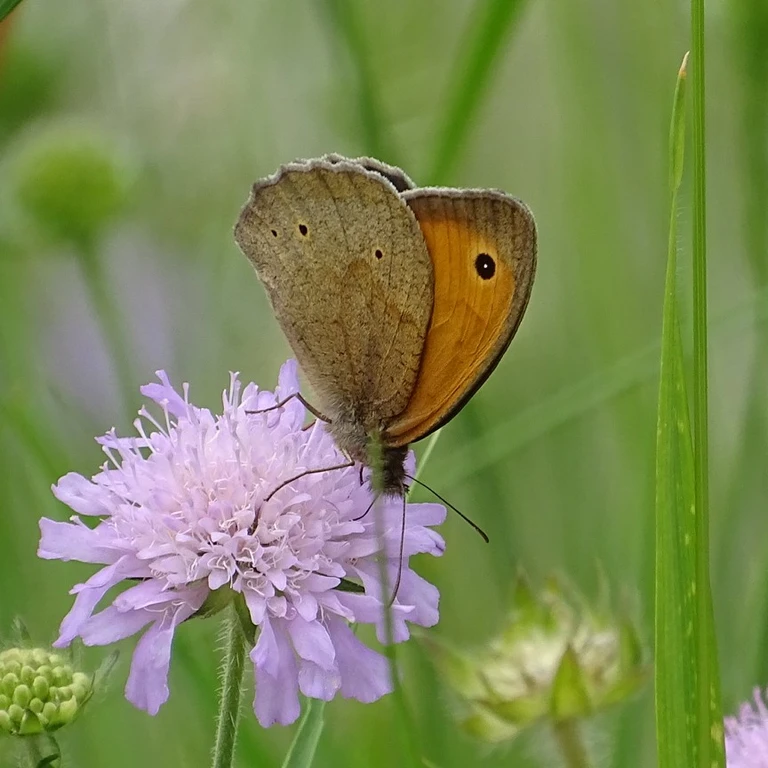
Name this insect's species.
Maniola jurtina
